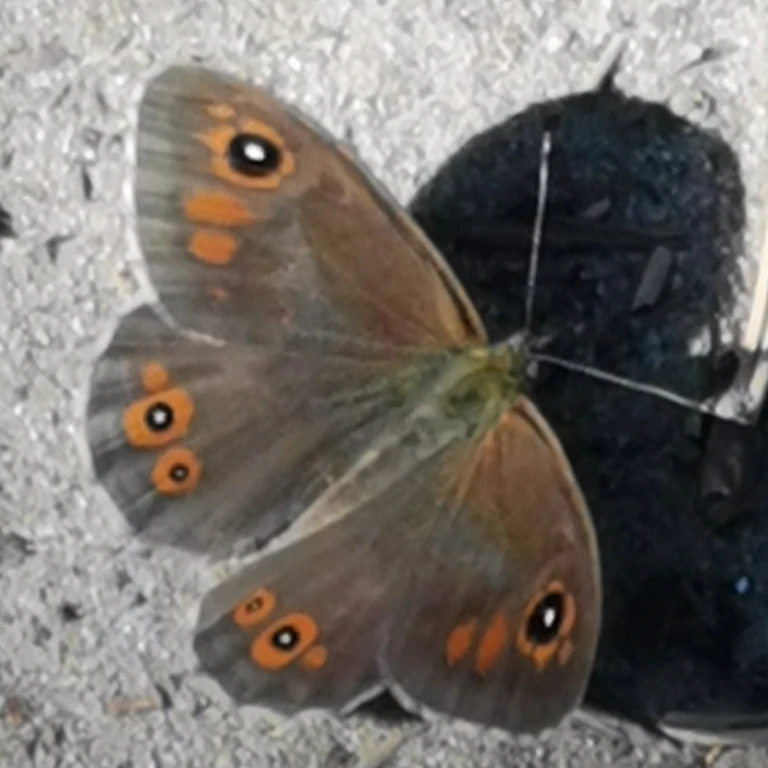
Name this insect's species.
Lasiommata maera (also Pararge maera)
